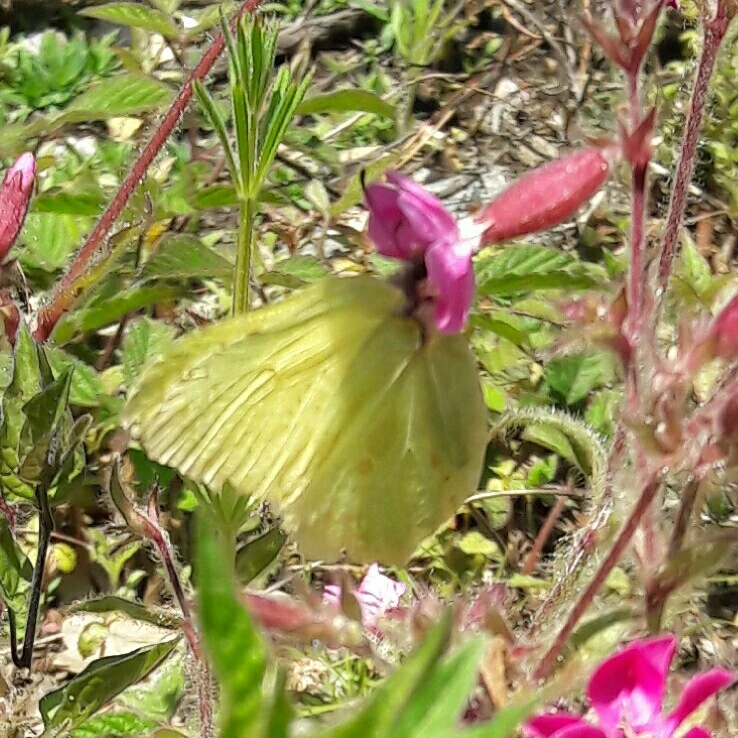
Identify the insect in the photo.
Gonepteryx rhamni
